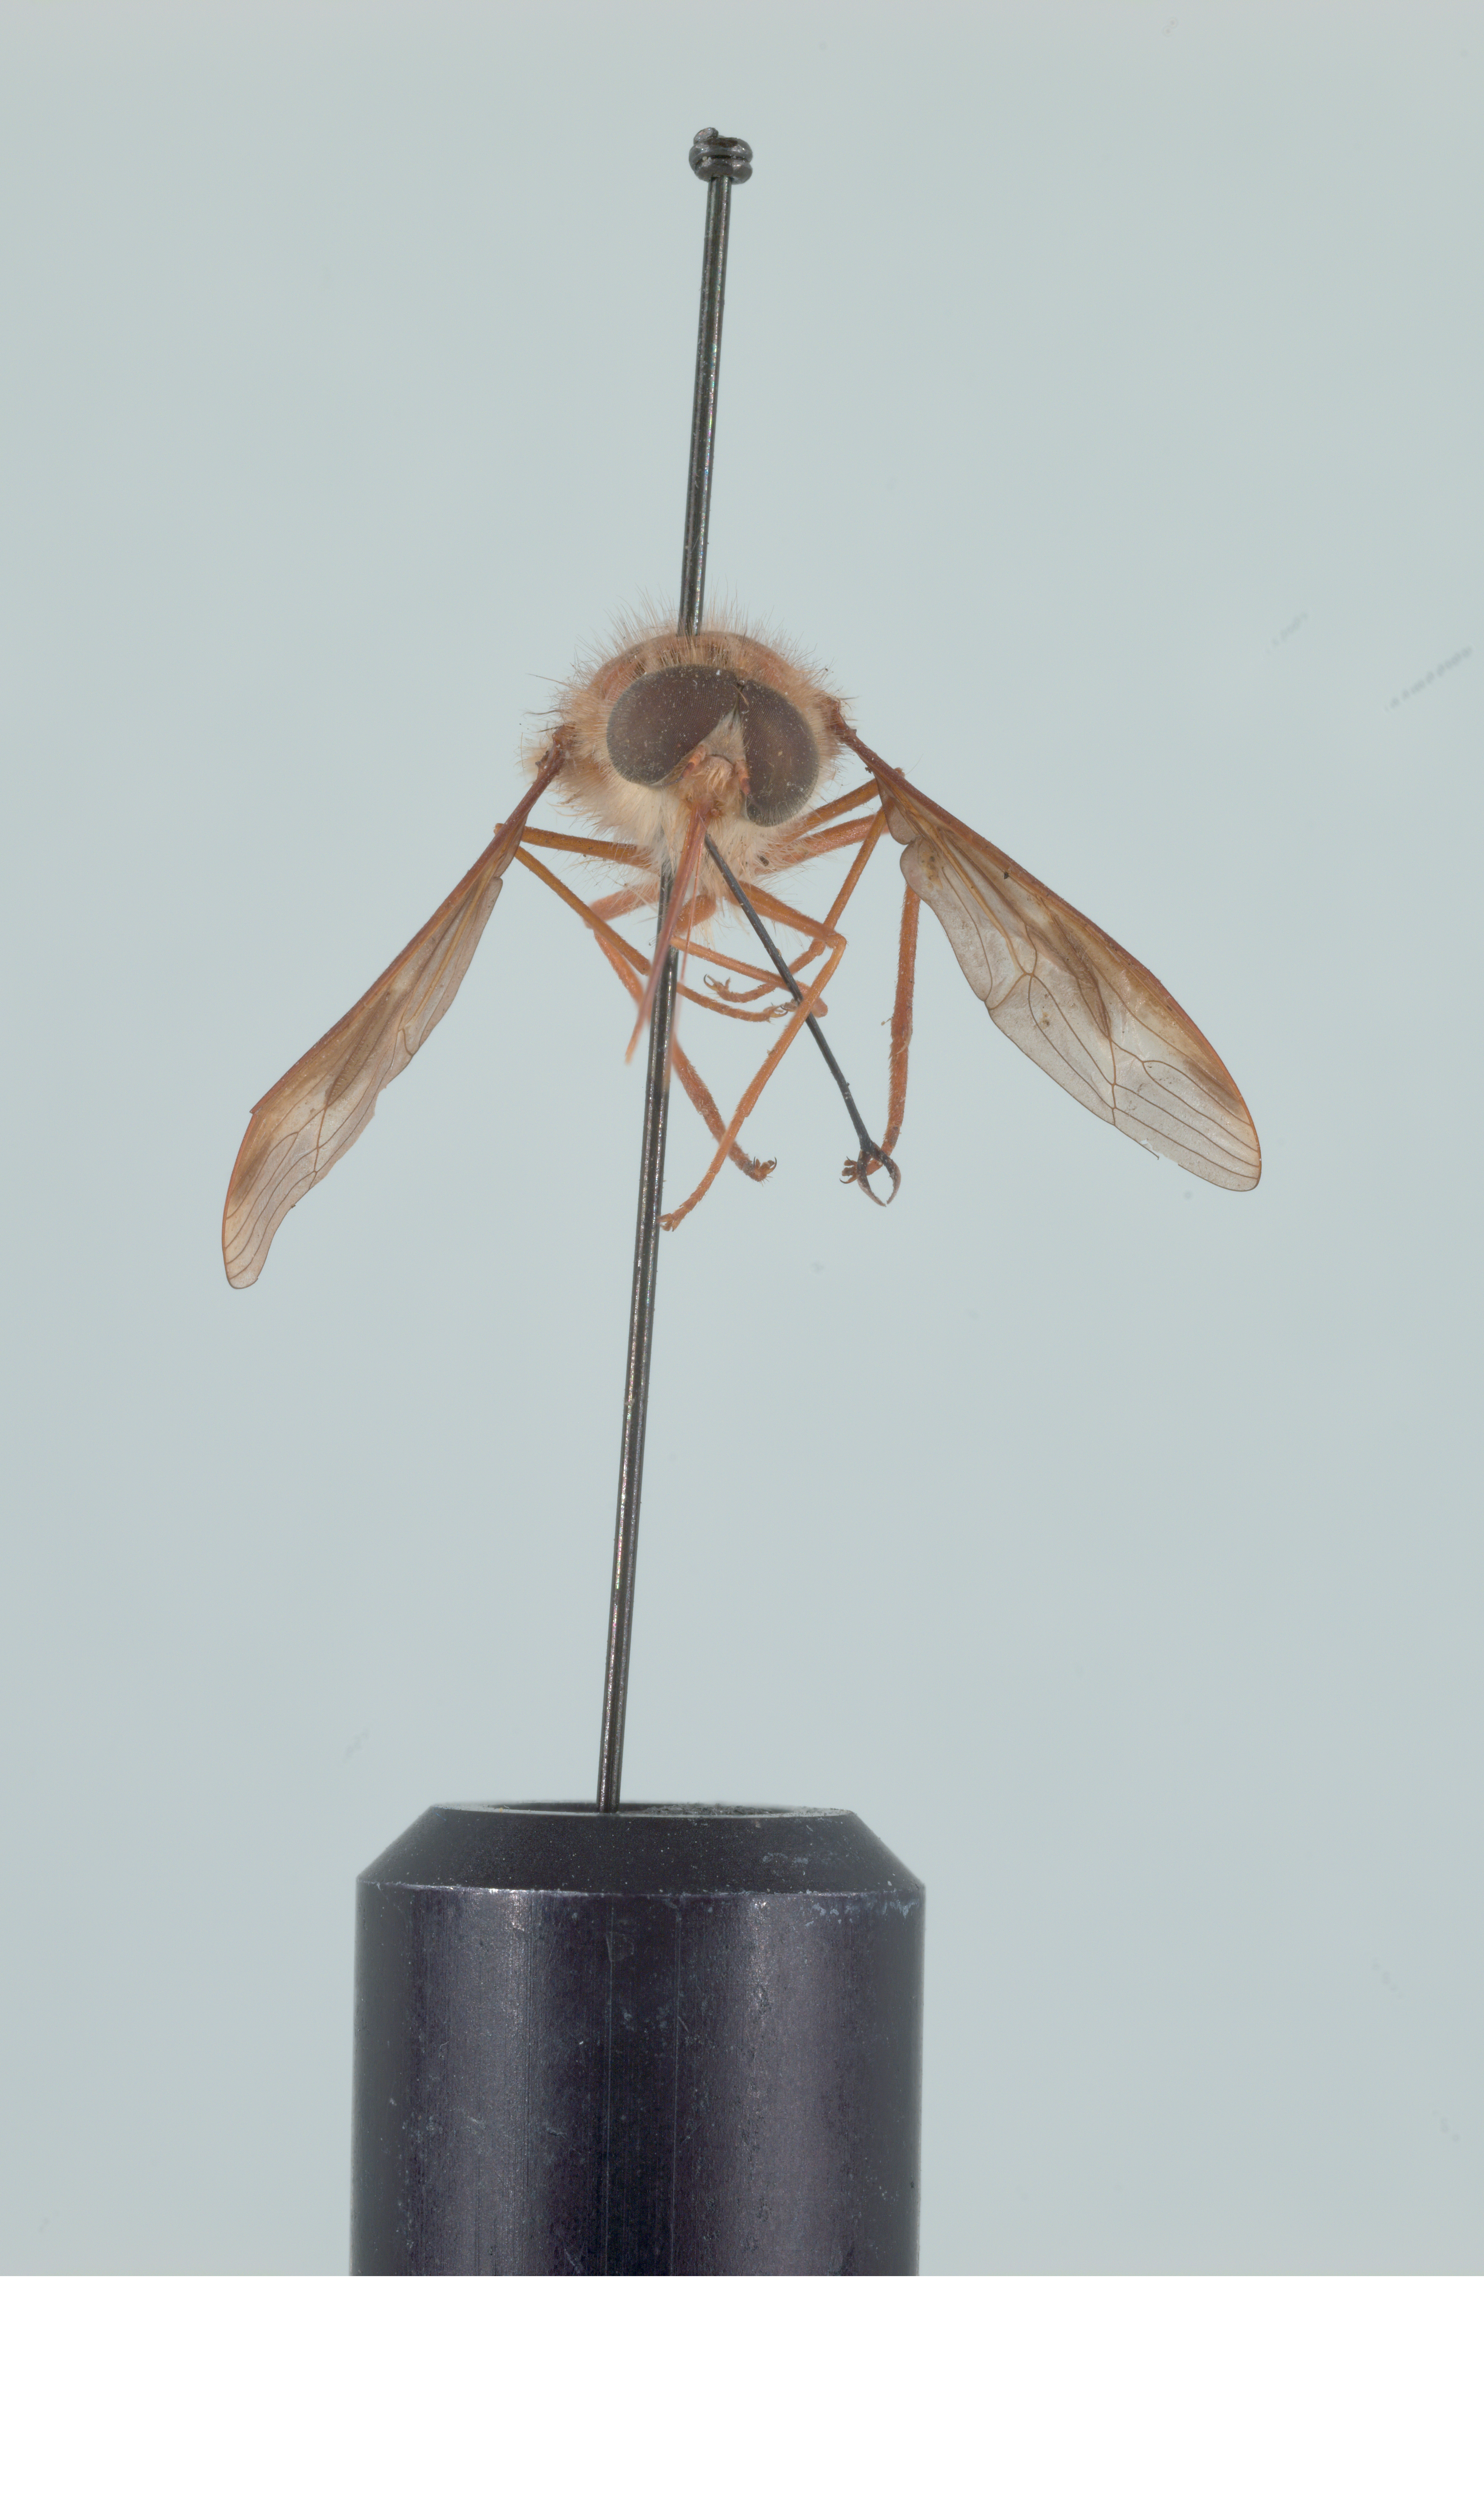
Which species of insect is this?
Hirmoneura nubipennis (also Trichophthalma nubipennis)
